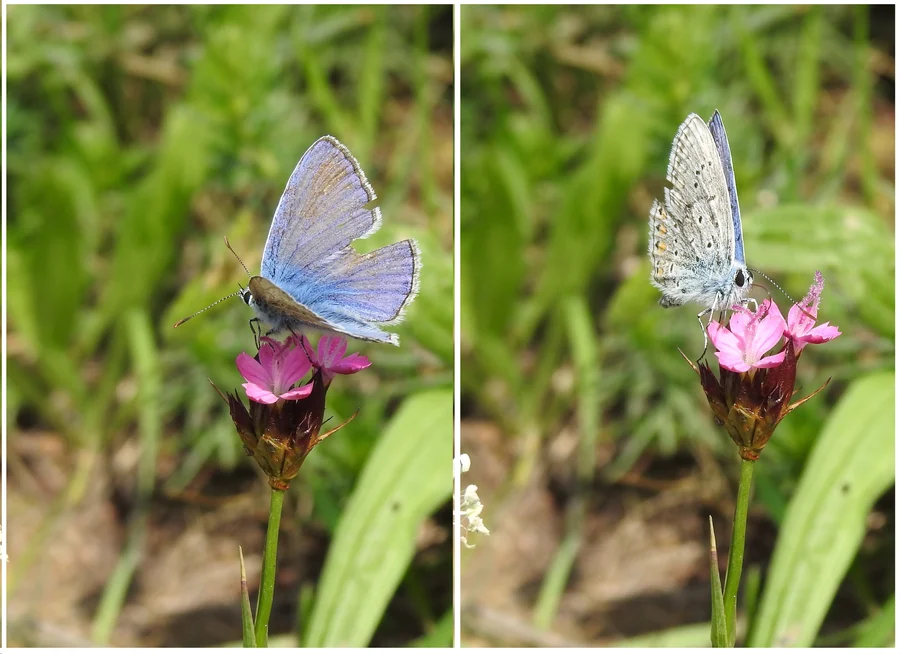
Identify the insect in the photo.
Polyommatus icarus
